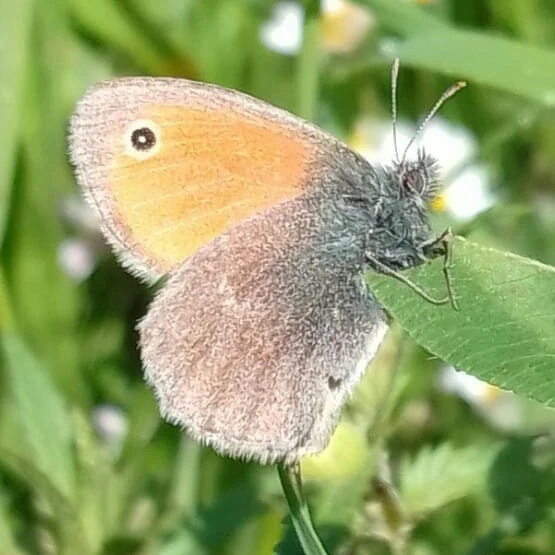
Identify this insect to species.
Coenonympha pamphilus
